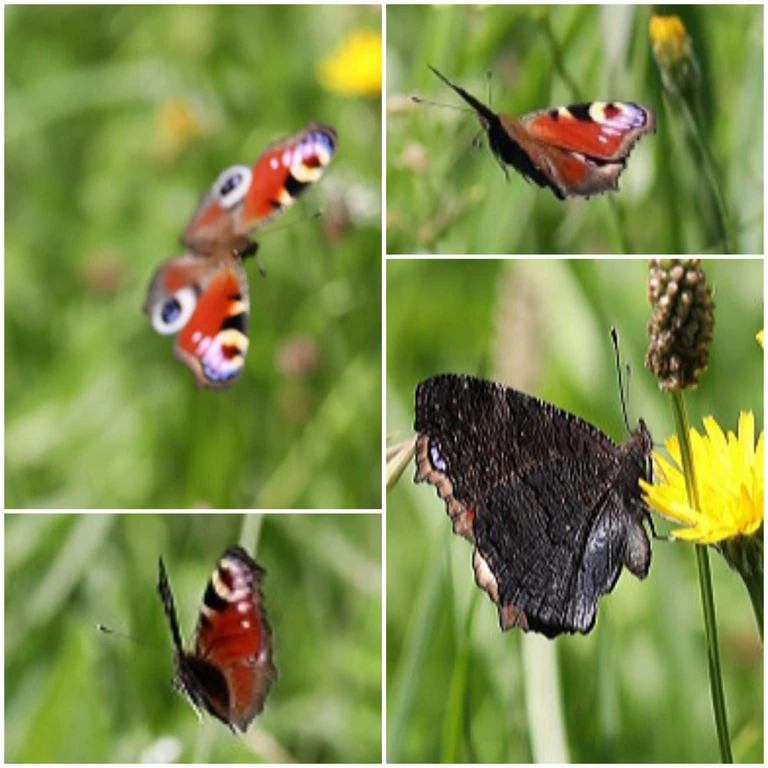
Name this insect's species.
Aglais io
